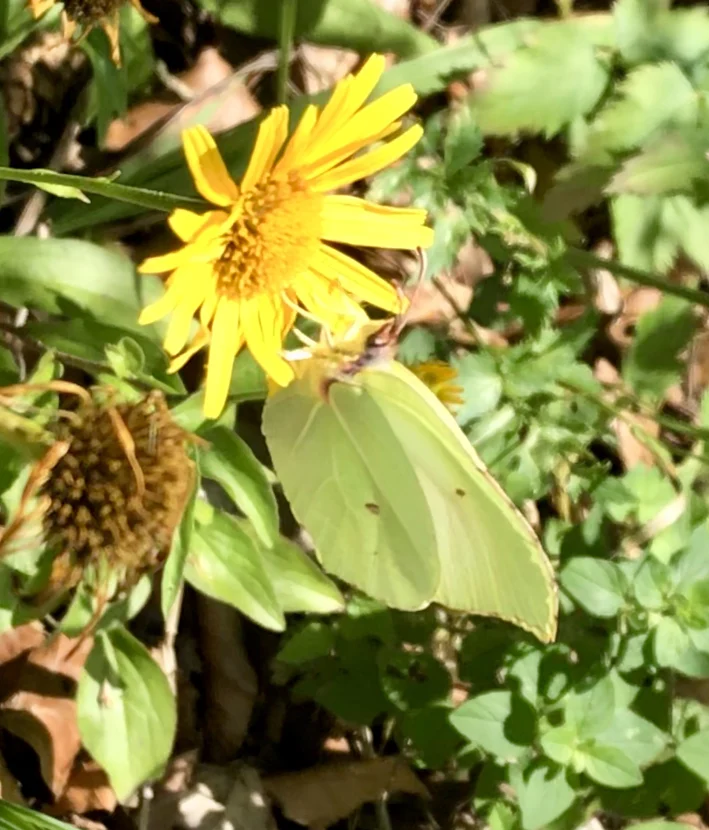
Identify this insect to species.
Gonepteryx rhamni
